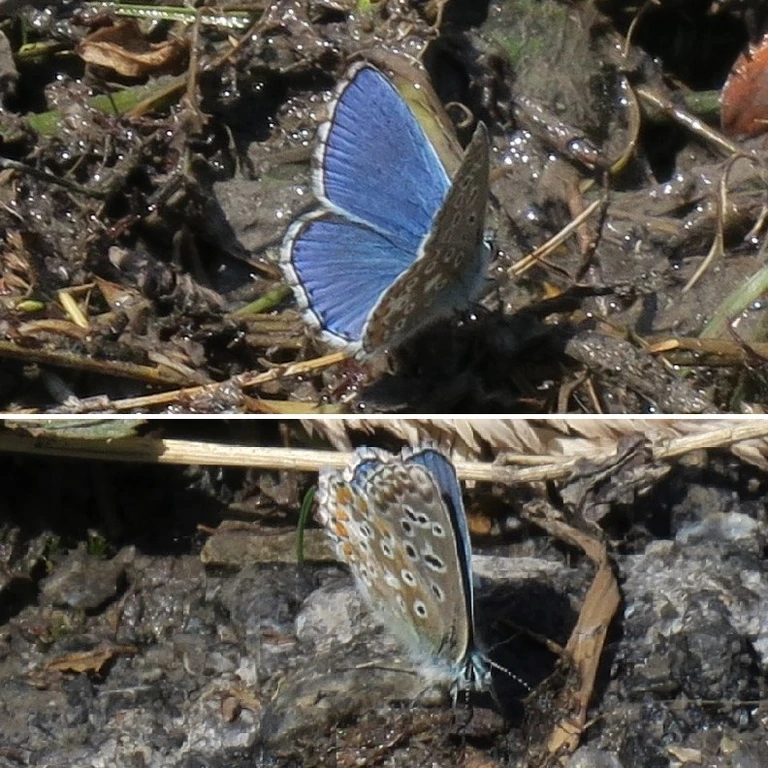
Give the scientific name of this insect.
Lysandra bellargus
